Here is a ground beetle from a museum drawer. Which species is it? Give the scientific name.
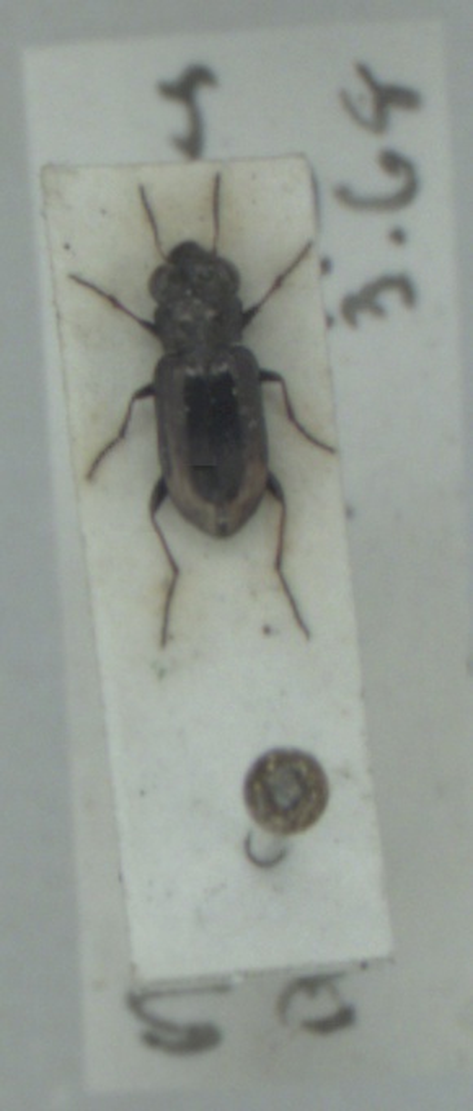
Notiophilus quadripunctatus
